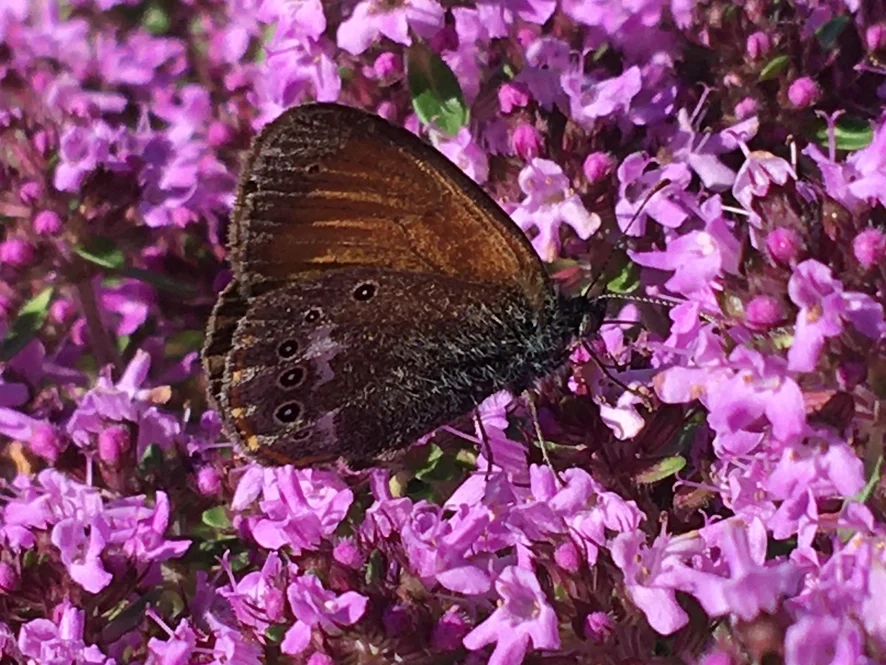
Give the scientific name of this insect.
Coenonympha glycerion (also Coenonympha iphis)
